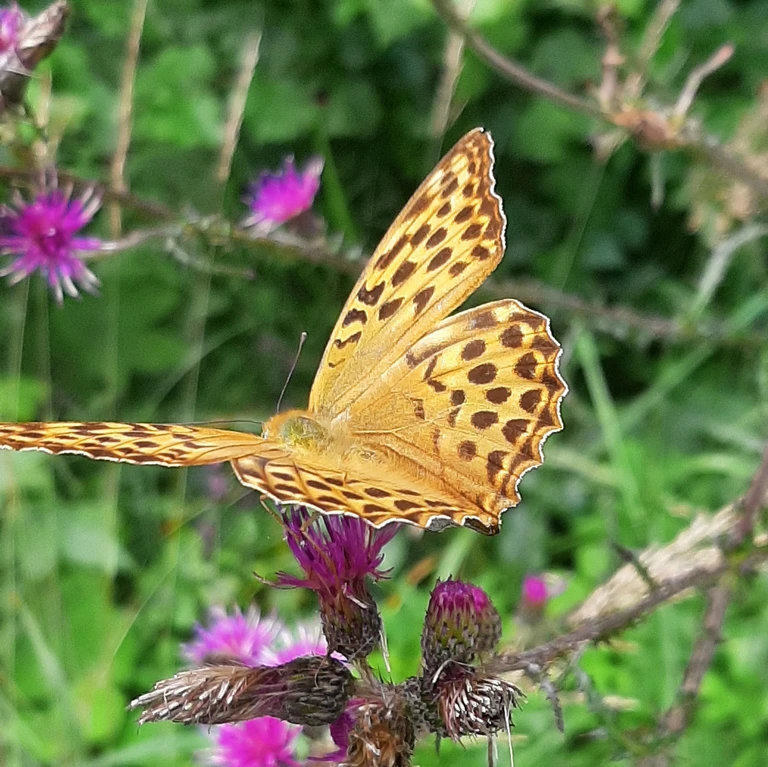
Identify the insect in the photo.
Argynnis paphia
